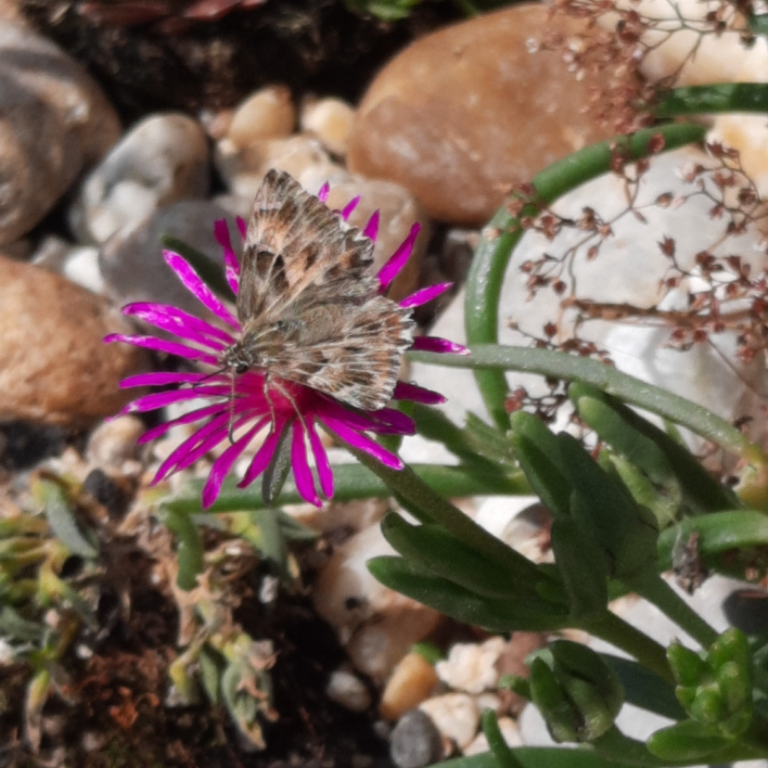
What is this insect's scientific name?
Carcharodus alceae
